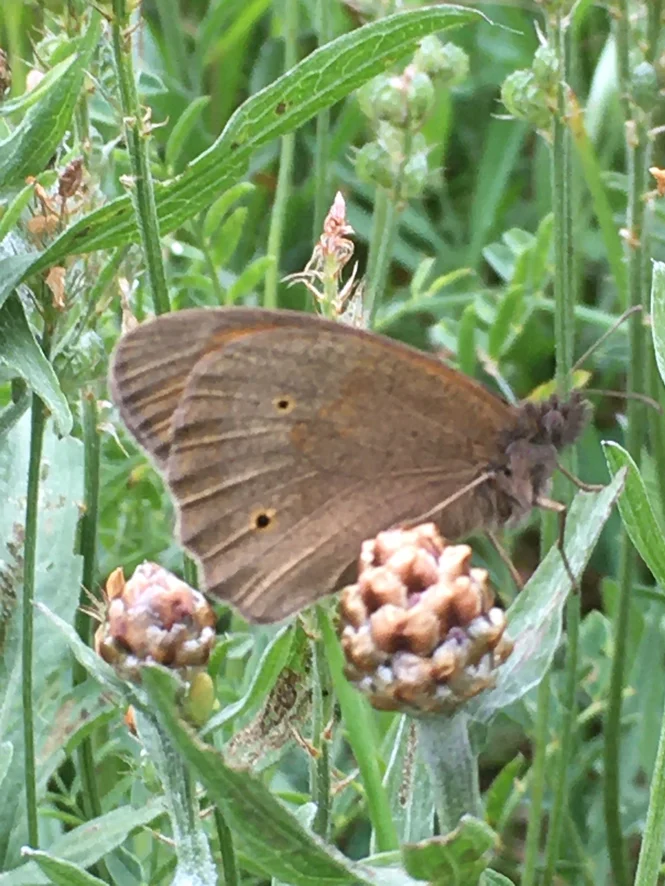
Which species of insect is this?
Maniola jurtina
